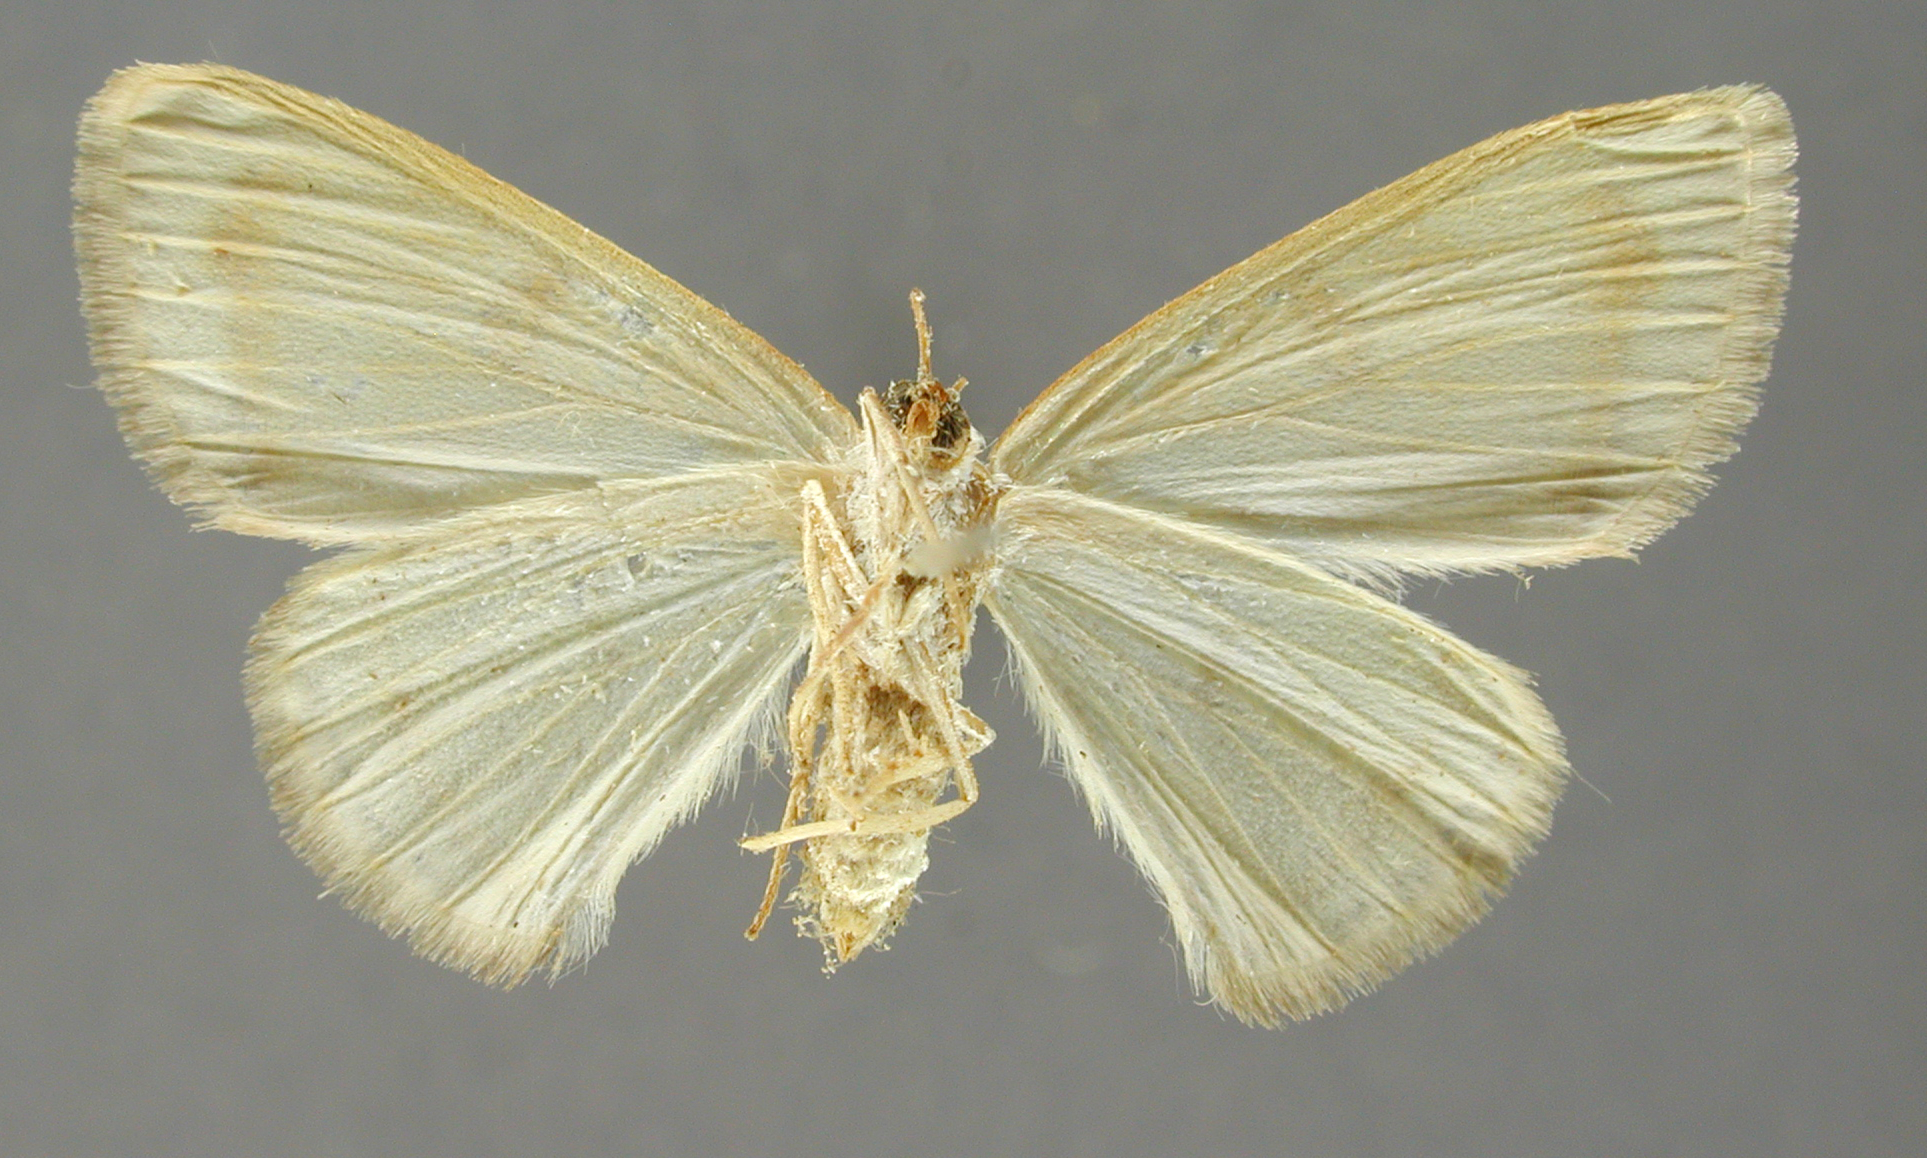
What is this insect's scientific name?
Argyrotome mexicaria
